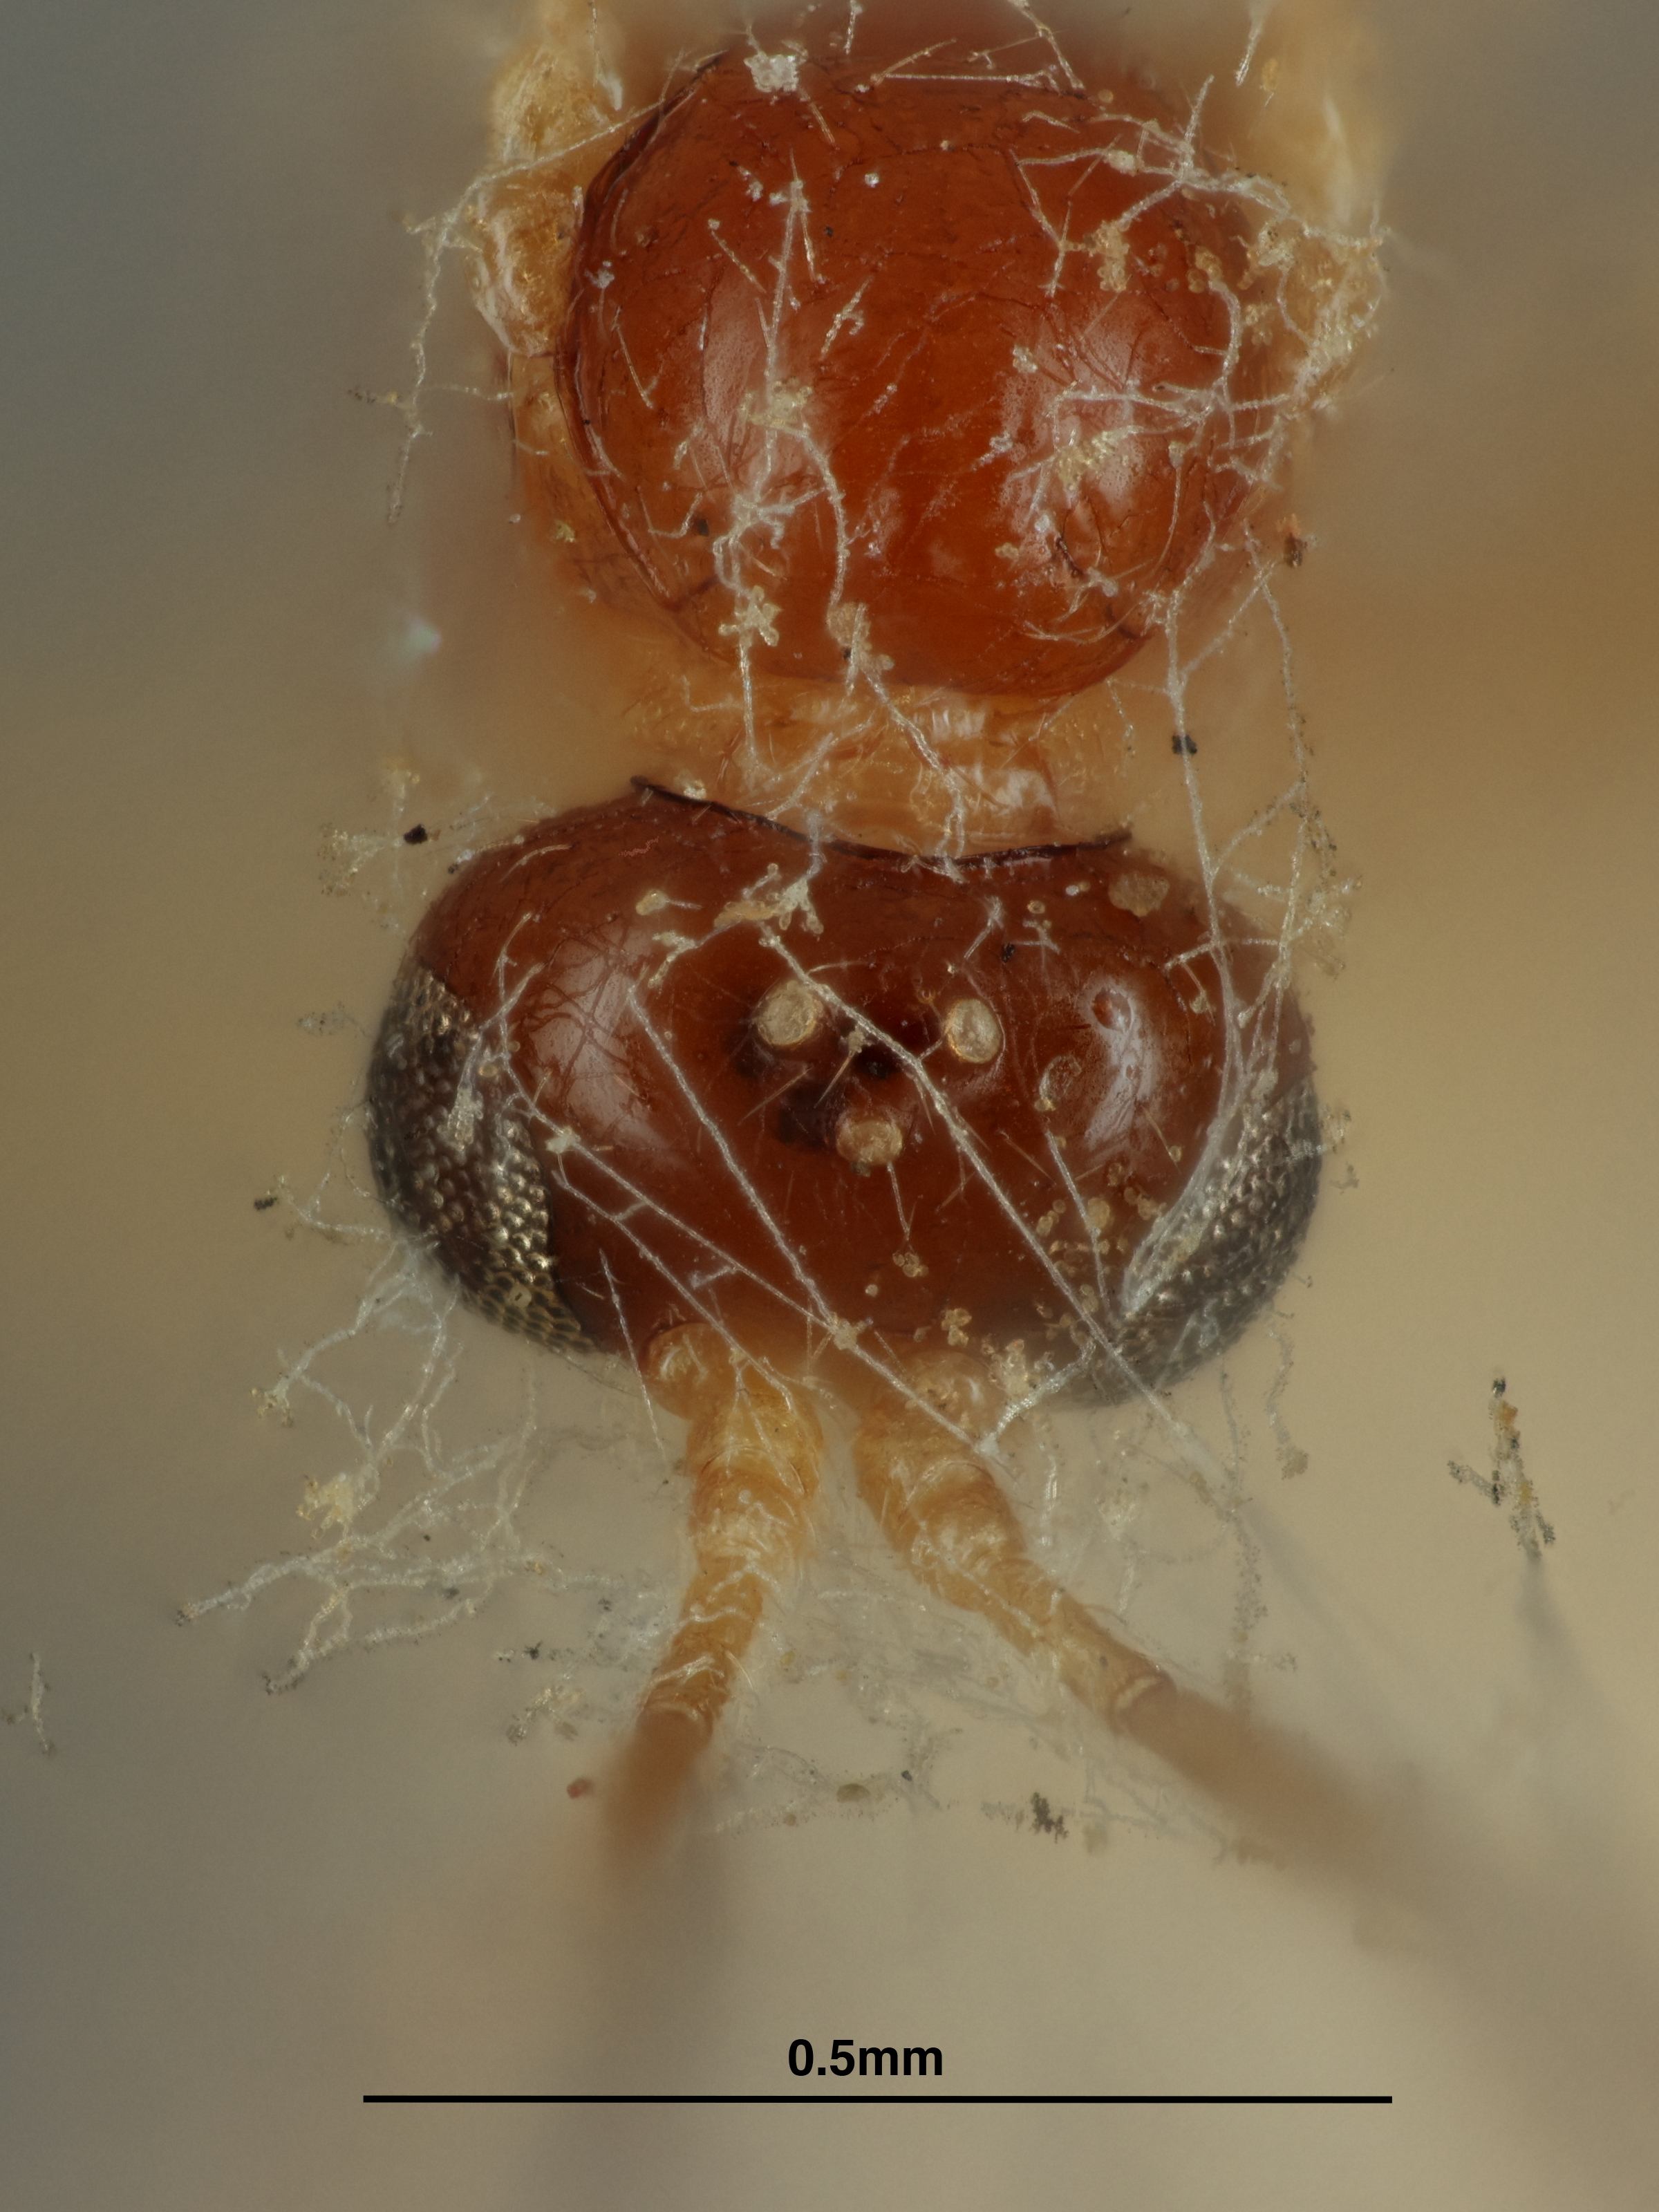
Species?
Praon polygonaphis
